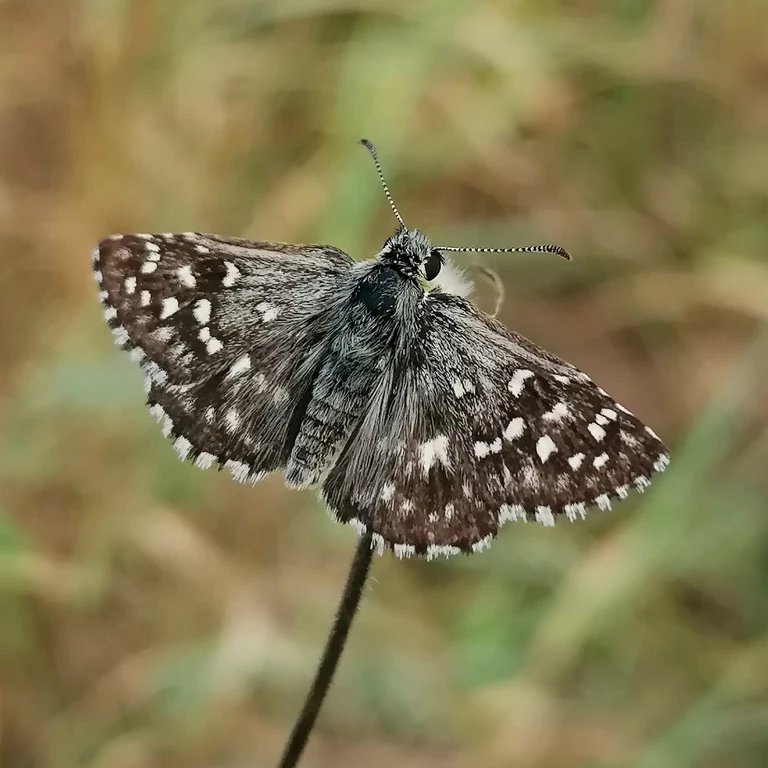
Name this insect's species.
Pyrgus malvae
